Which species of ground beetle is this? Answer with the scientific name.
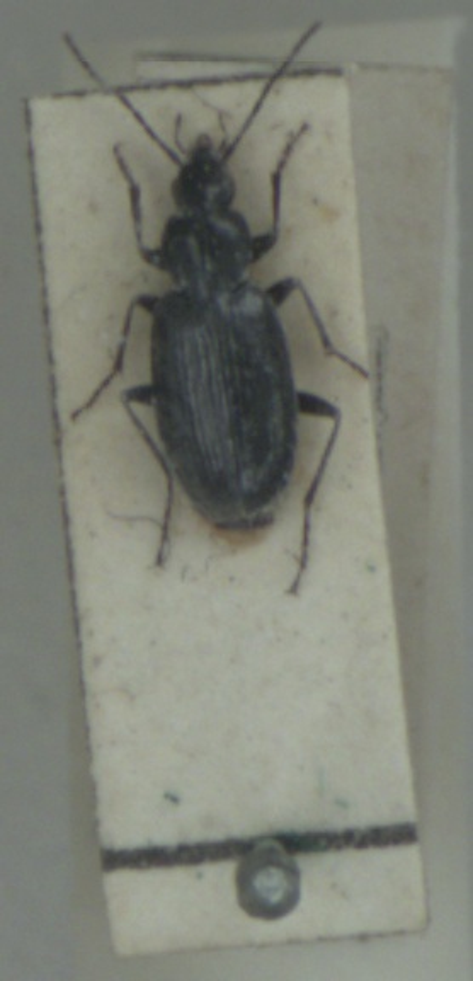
Agonum gracile
